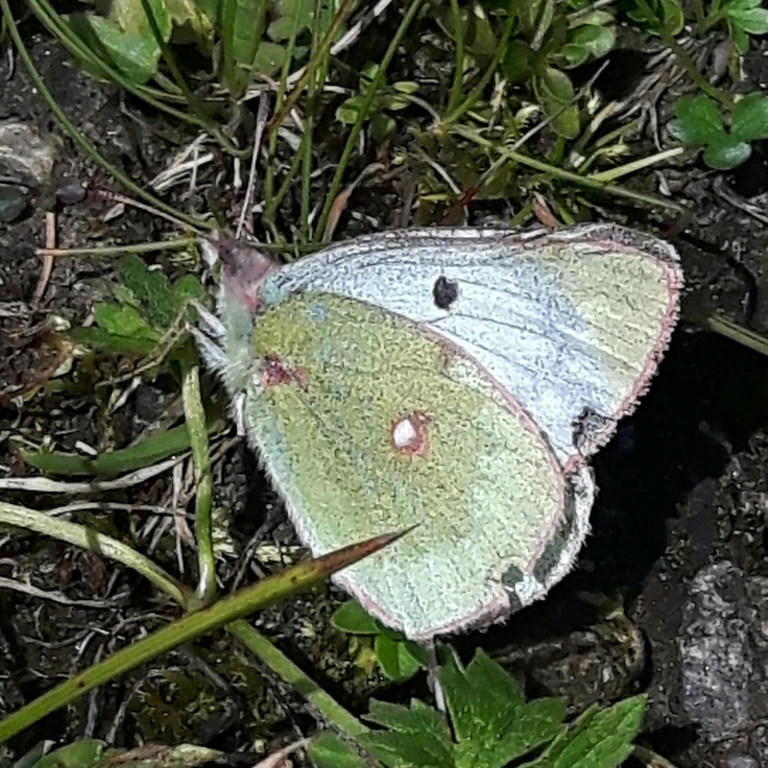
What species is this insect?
Colias phicomone
